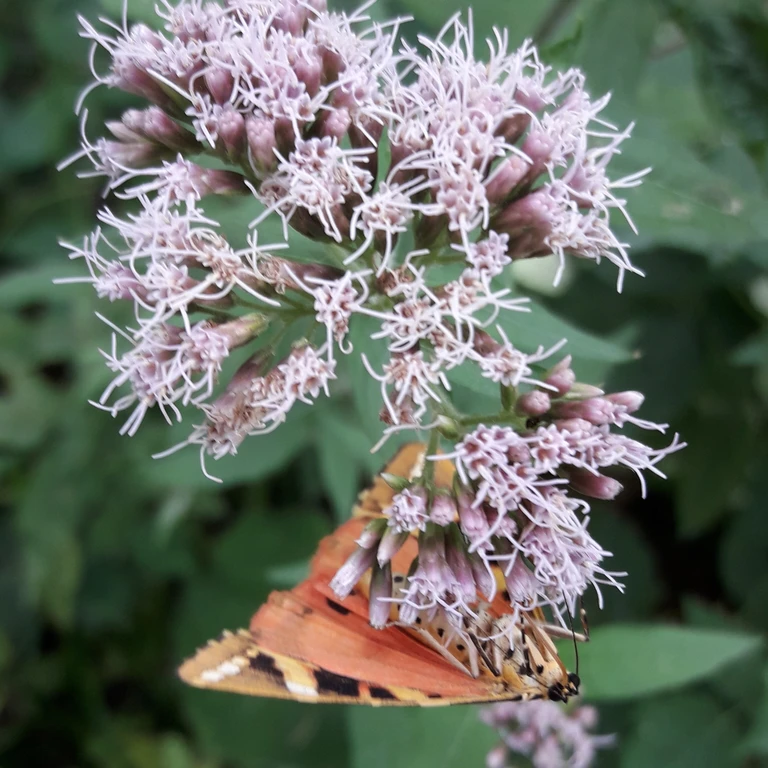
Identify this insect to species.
Euplagia quadripunctaria
